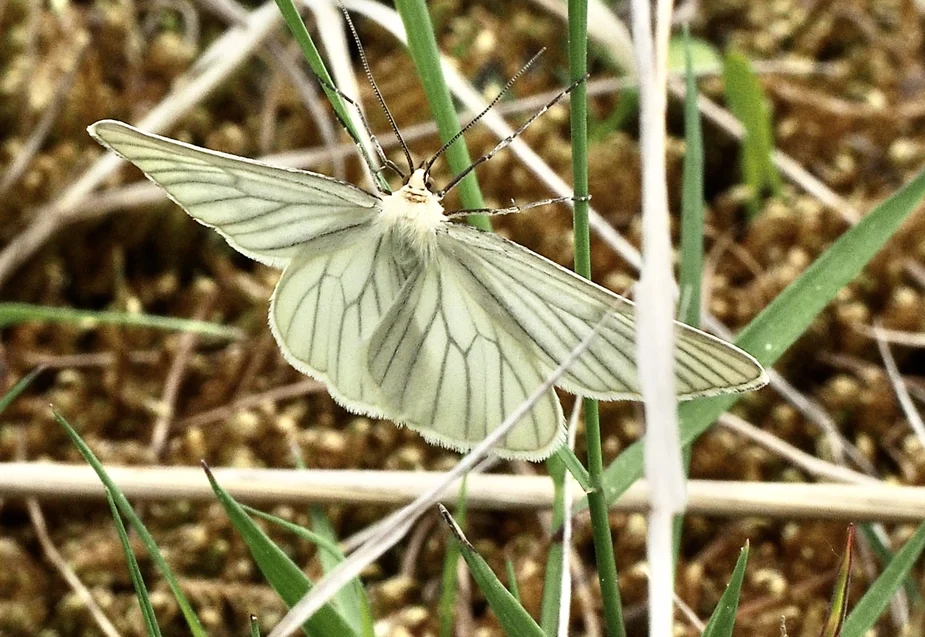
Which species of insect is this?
Siona lineata
